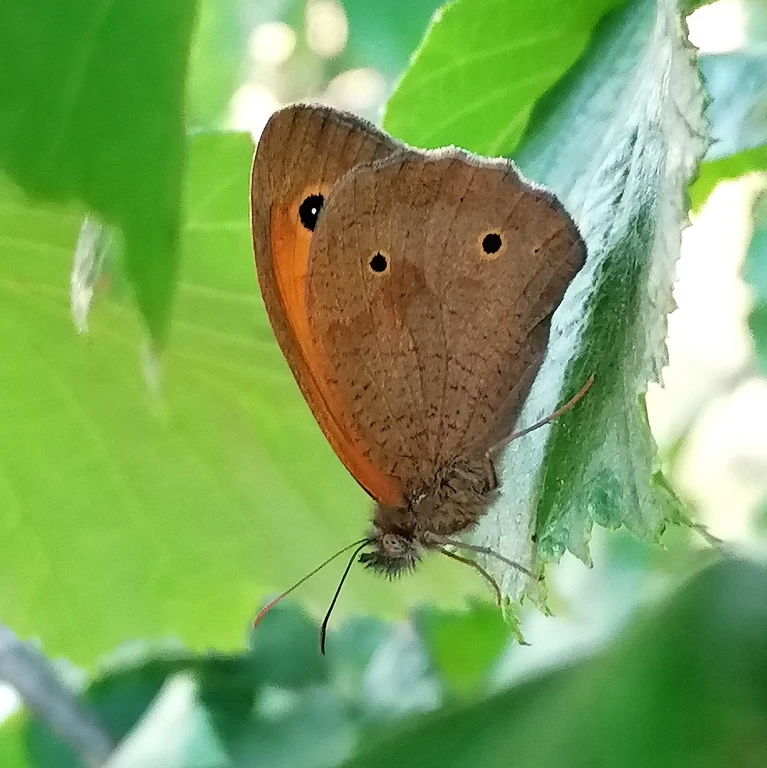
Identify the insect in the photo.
Maniola jurtina
